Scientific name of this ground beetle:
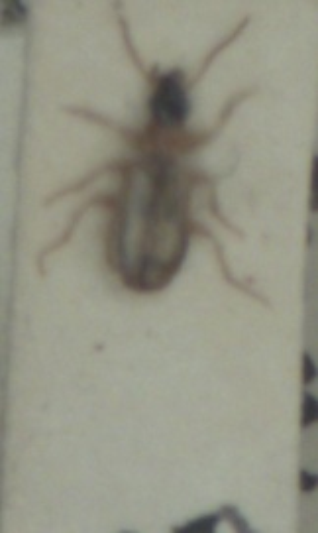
Philorhizus melanocephalus
